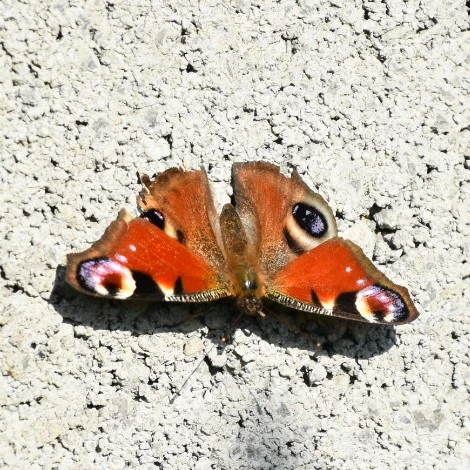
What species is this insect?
Aglais io
